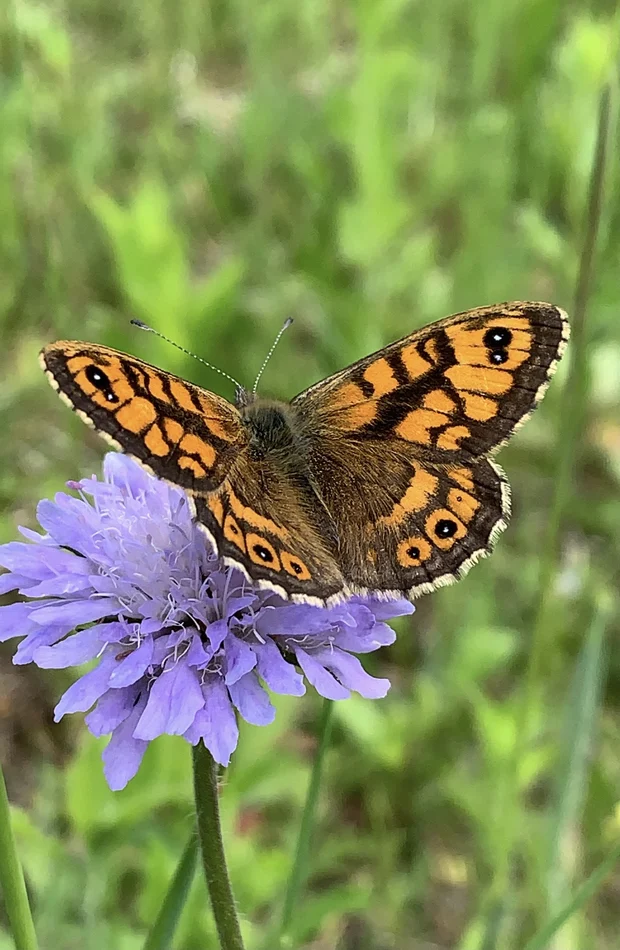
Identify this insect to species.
Lasiommata megera (also Pararge megera)
